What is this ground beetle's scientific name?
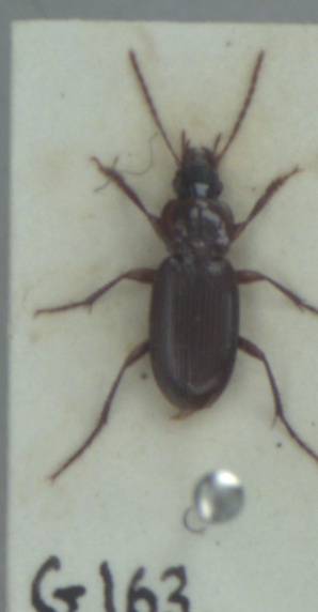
Platyderus depressus
